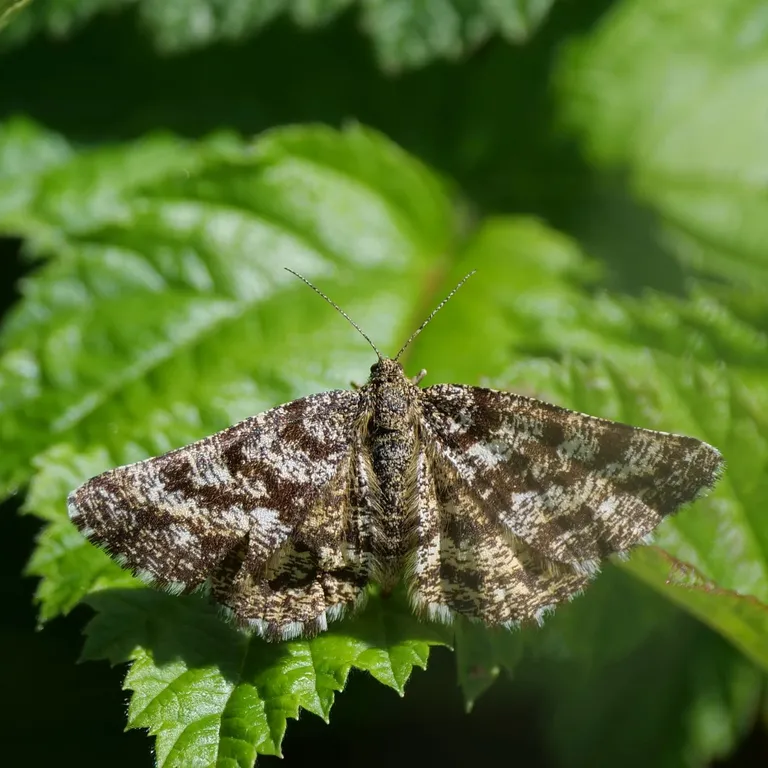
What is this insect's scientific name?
Ematurga atomaria
